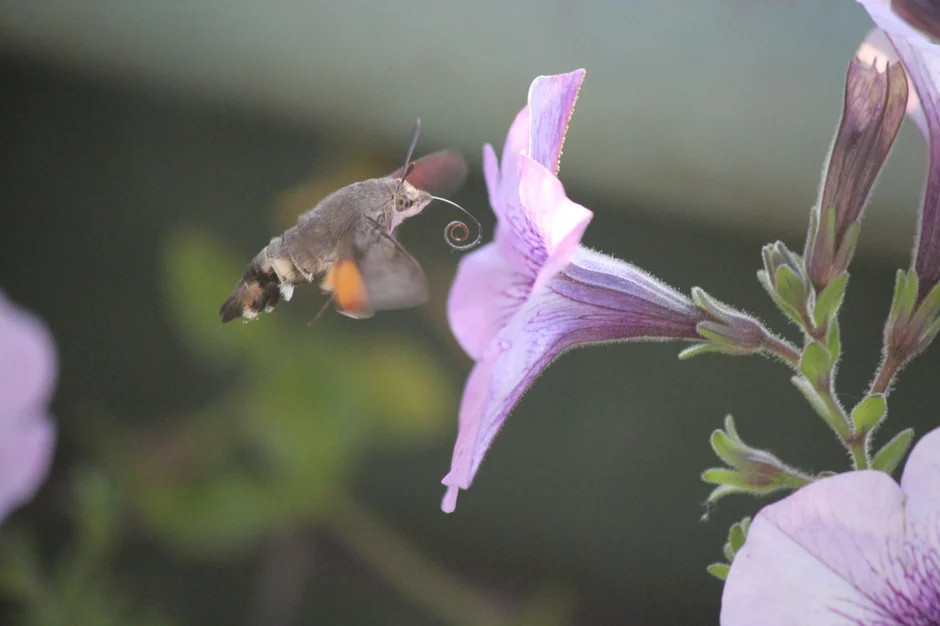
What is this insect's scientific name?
Macroglossum stellatarum
